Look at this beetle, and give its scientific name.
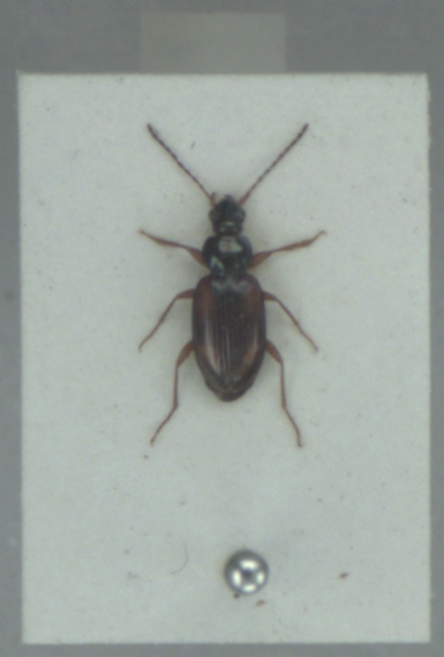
Bembidion tetracolum
